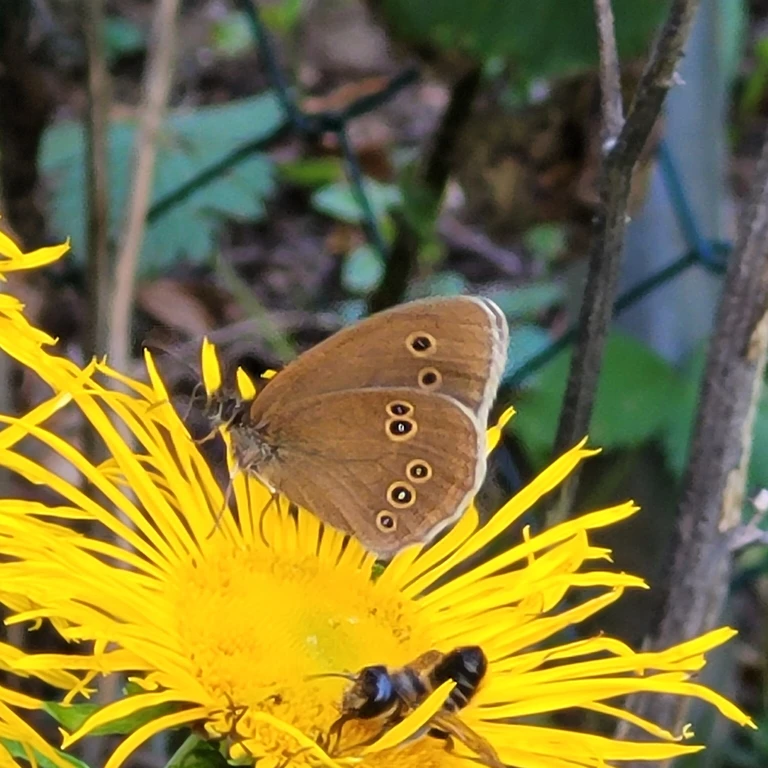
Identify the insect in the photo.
Aphantopus hyperantus
